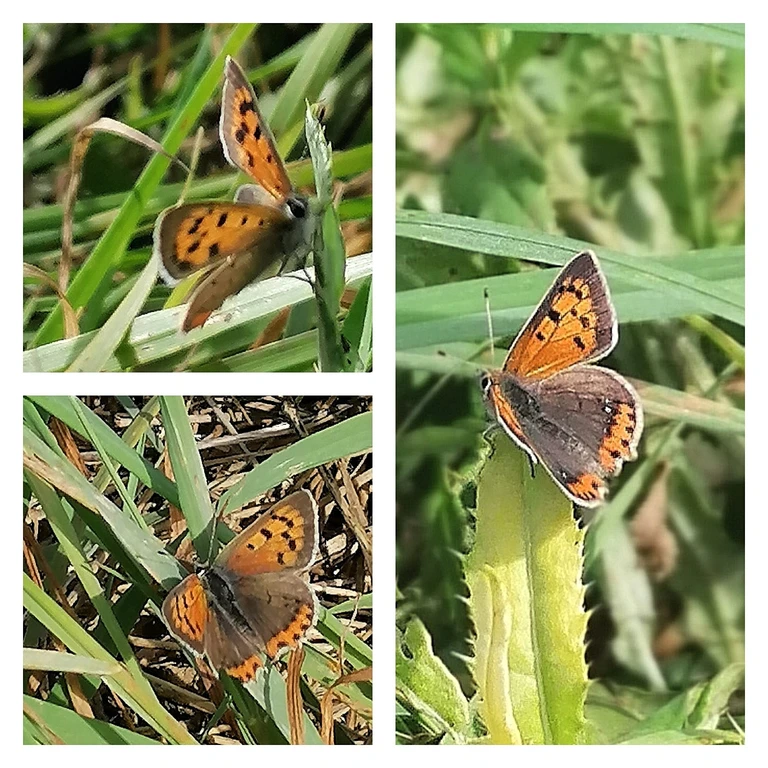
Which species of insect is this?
Lycaena phlaeas
